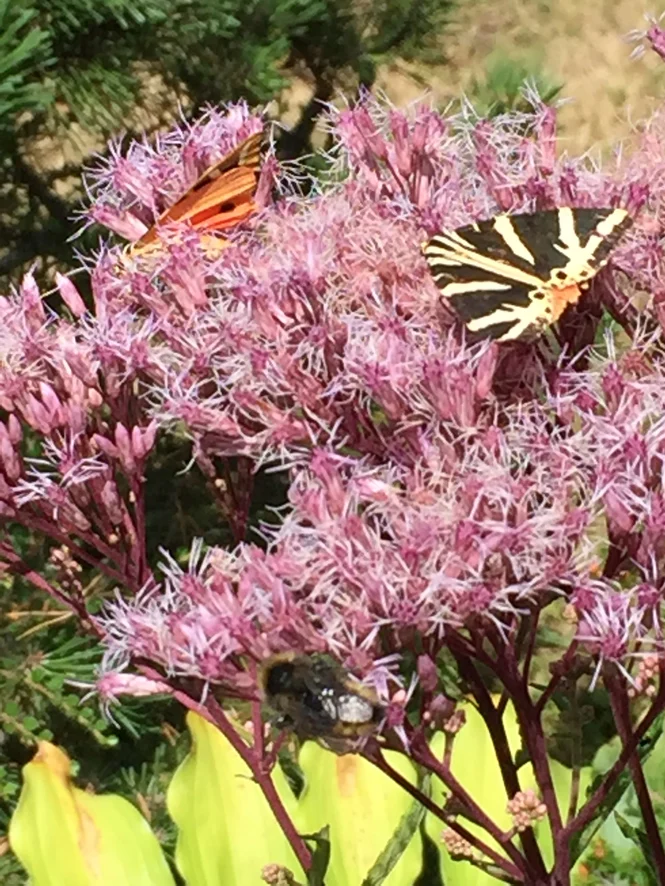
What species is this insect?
Euplagia quadripunctaria
